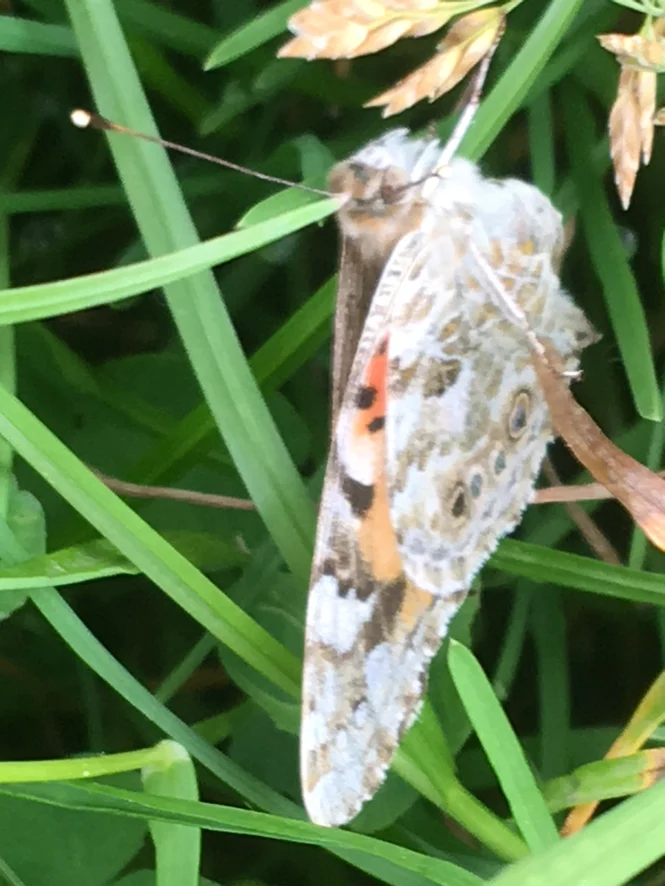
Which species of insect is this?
Vanessa cardui
